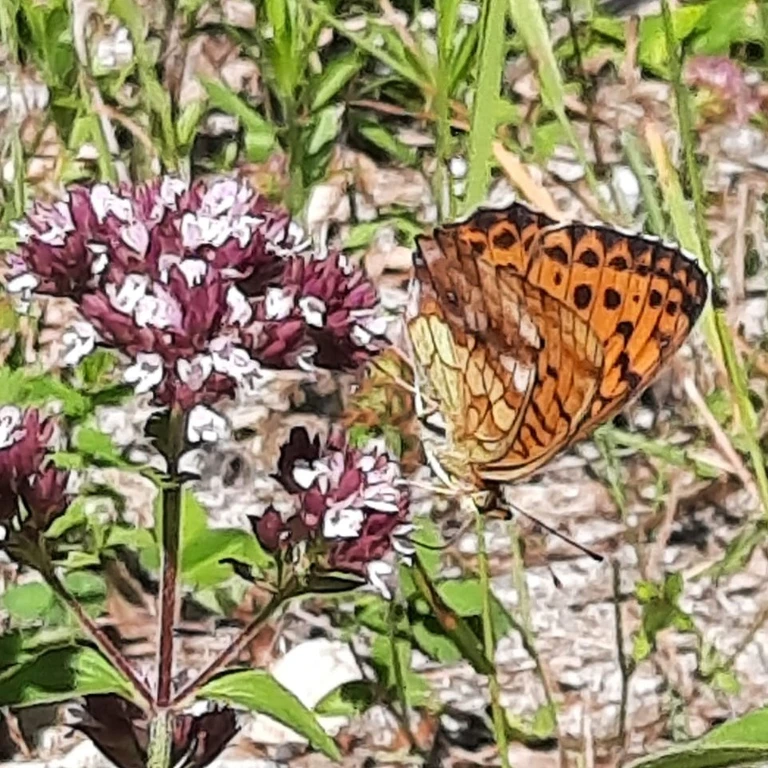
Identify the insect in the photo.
Brenthis daphne
